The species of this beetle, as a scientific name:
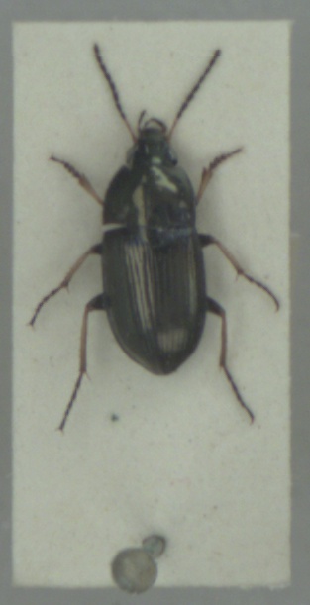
Amara plebeja
